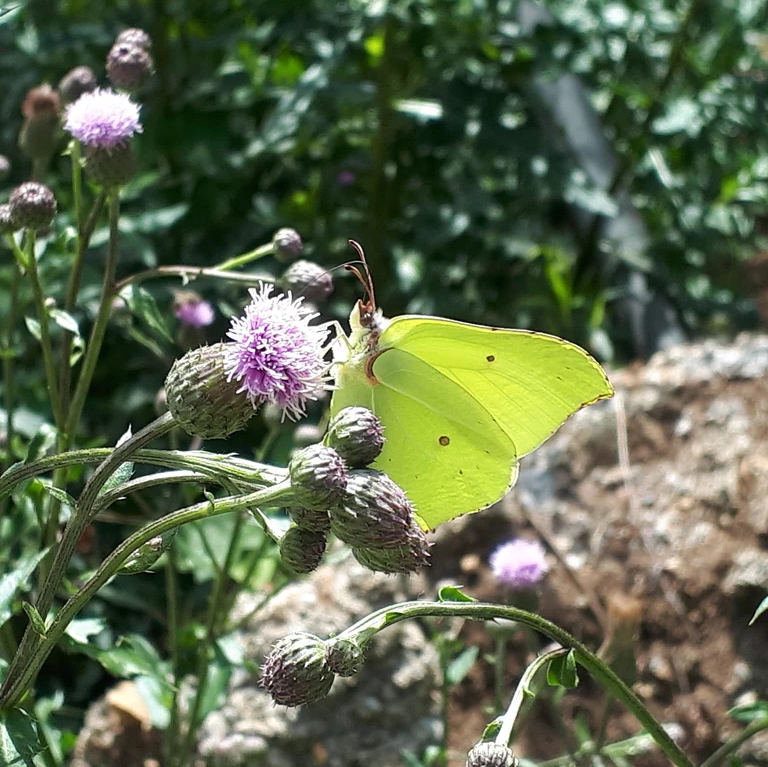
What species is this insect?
Gonepteryx rhamni
